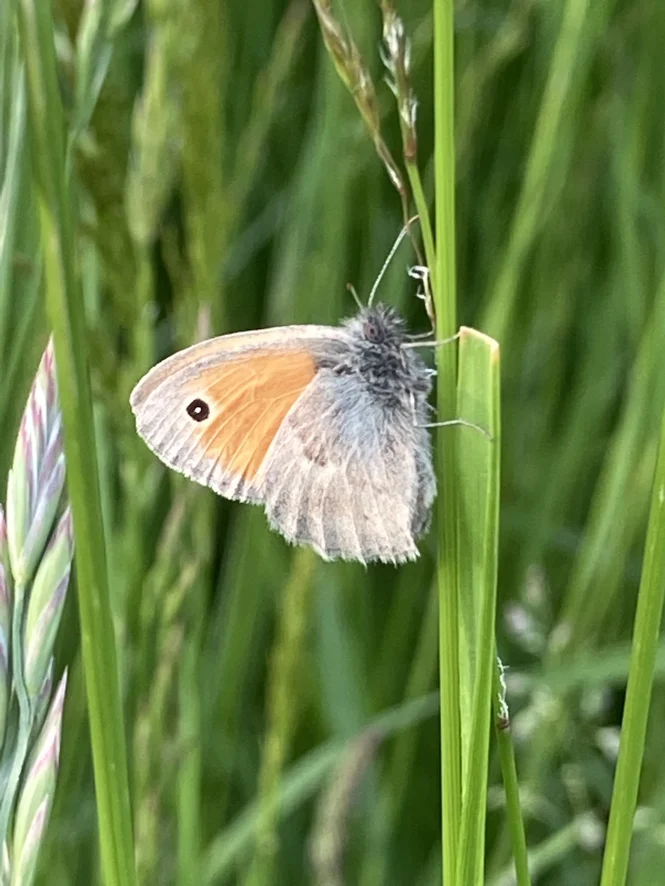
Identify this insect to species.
Coenonympha pamphilus
